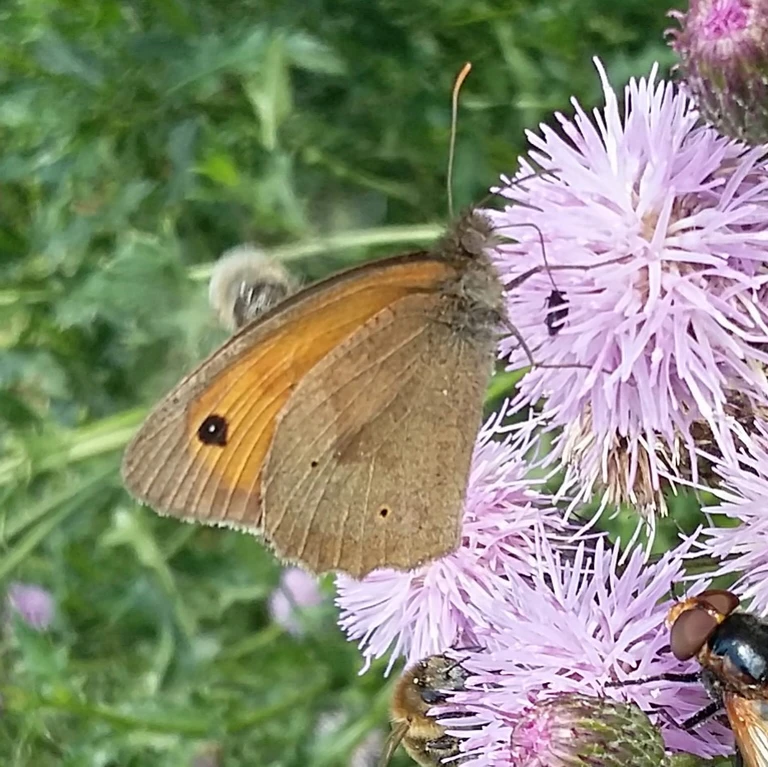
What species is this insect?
Maniola jurtina
